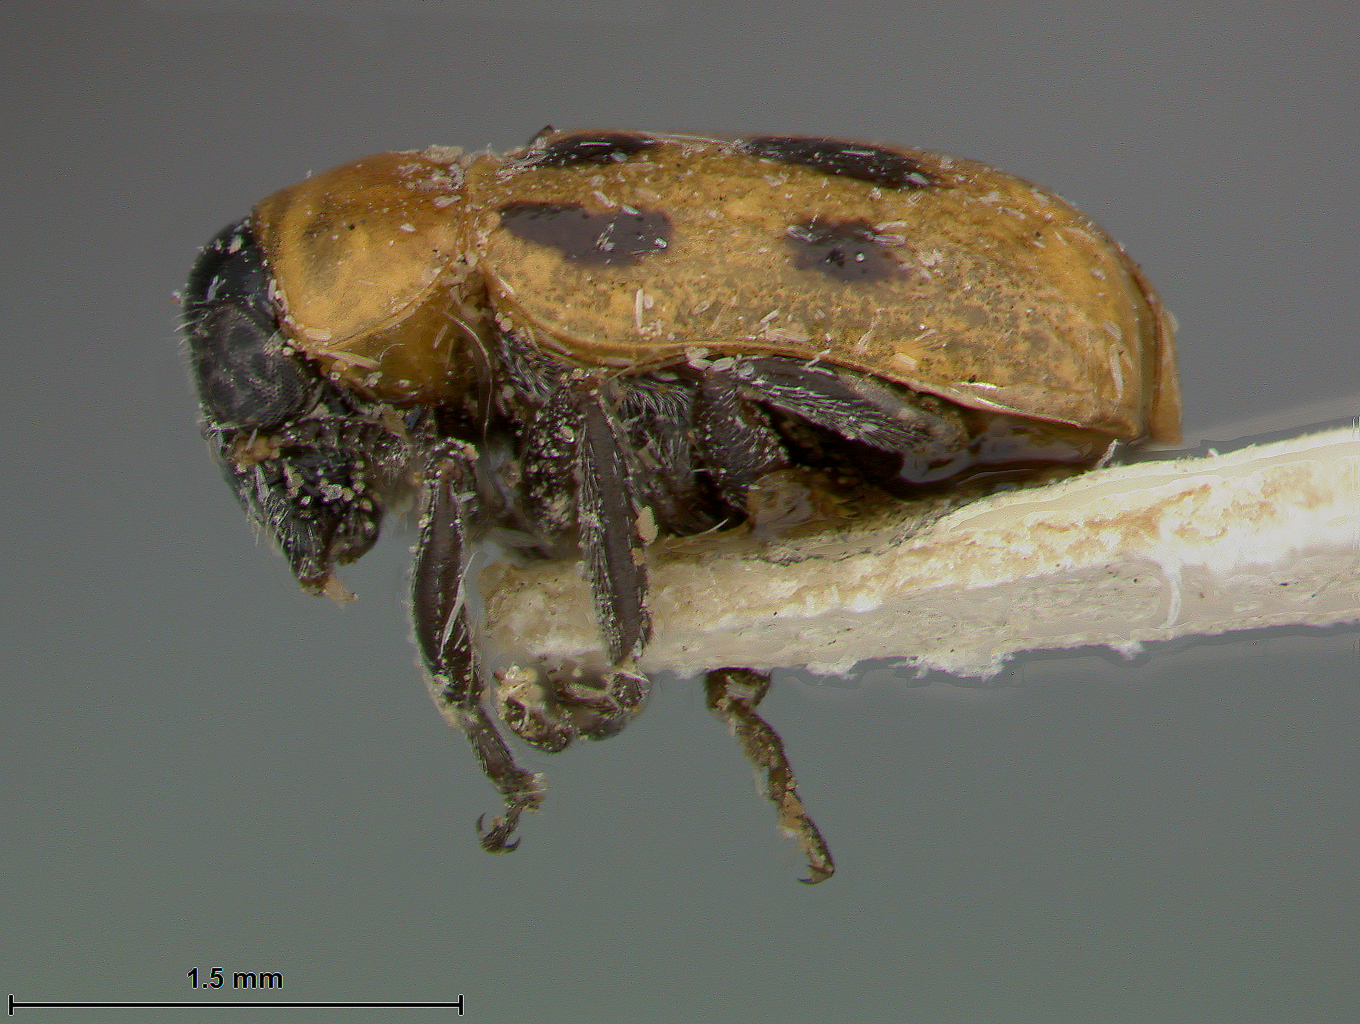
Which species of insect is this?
Coptocephala dilatripes
